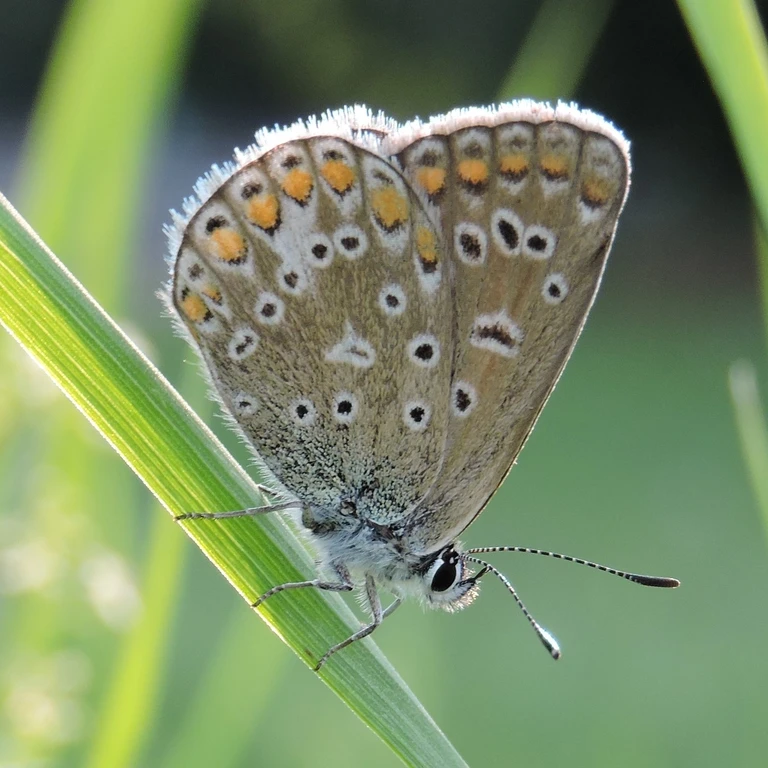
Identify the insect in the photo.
Polyommatus icarus
